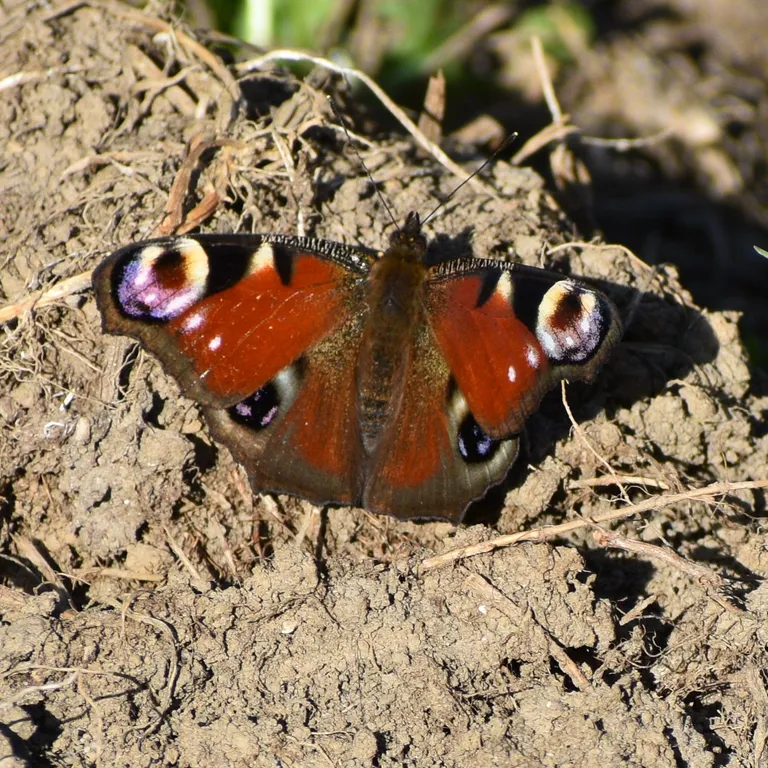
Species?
Aglais io
